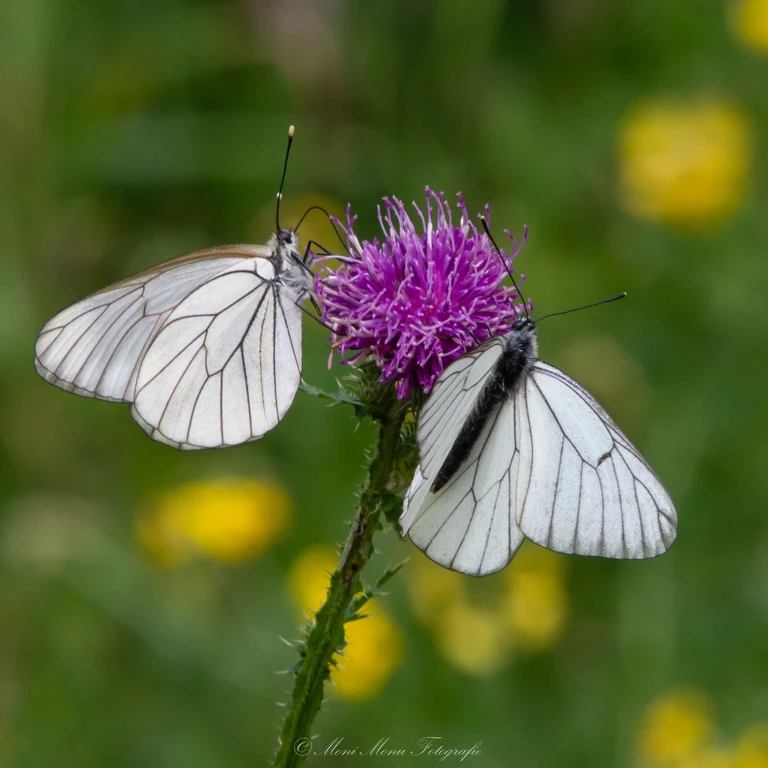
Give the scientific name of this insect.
Aporia crataegi
